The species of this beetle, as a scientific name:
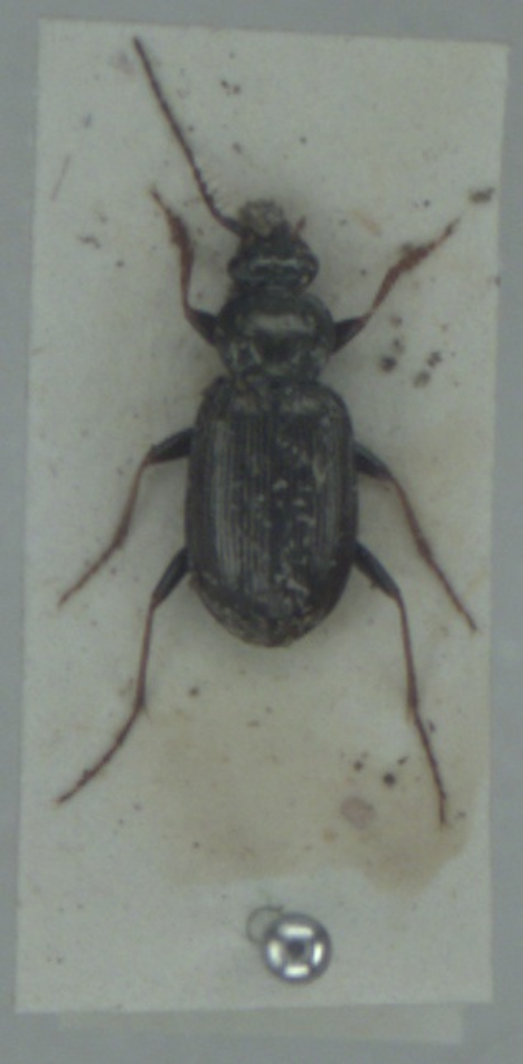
Loricera pilicornis
